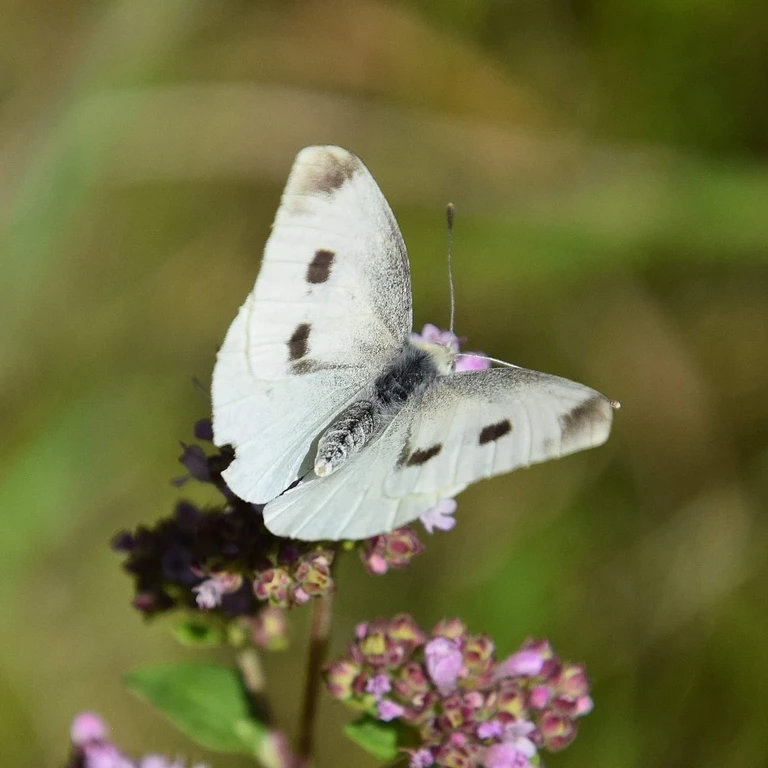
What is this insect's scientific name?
Pieris rapae
